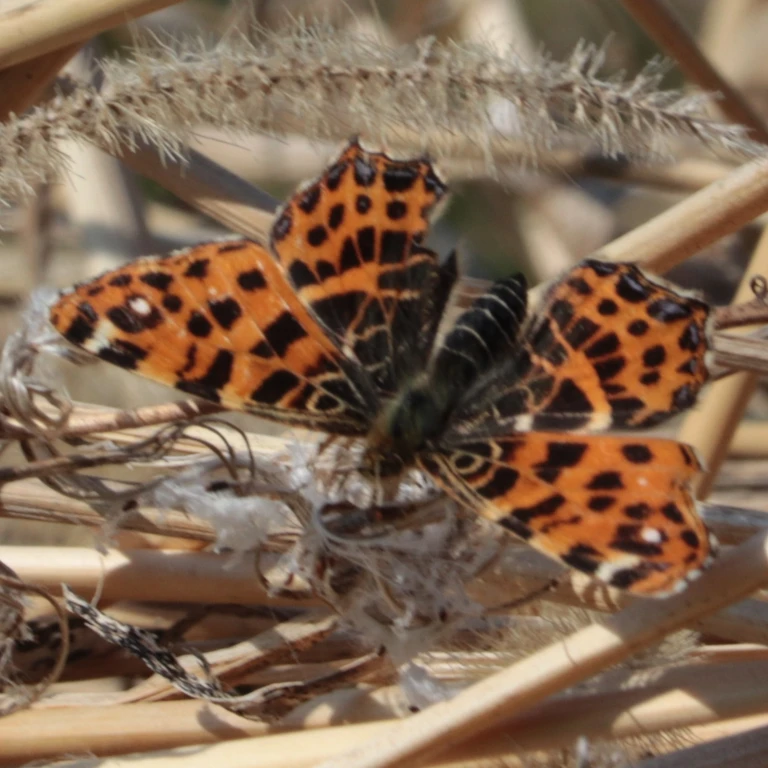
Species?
Araschnia levana
